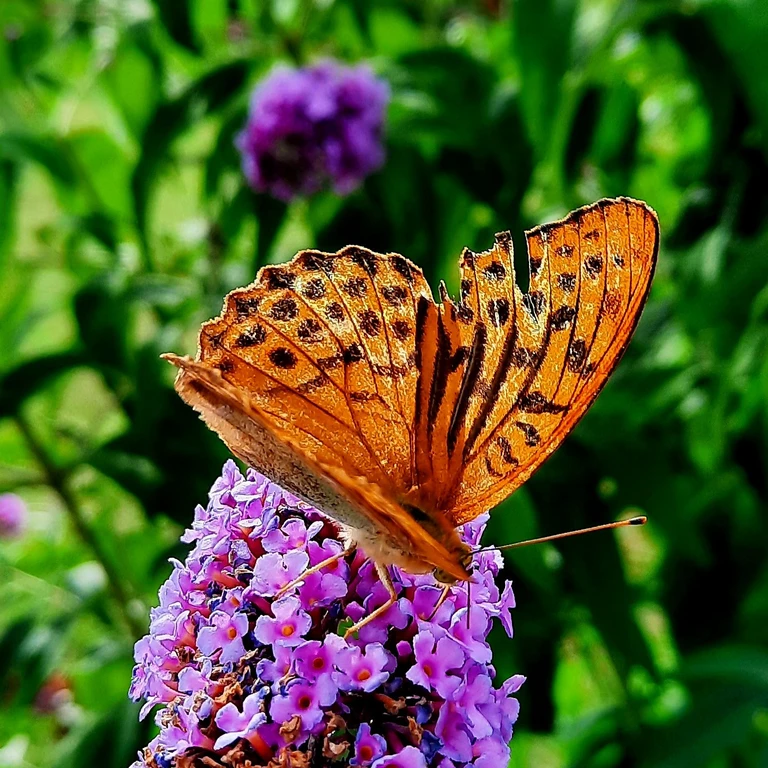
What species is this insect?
Argynnis paphia
